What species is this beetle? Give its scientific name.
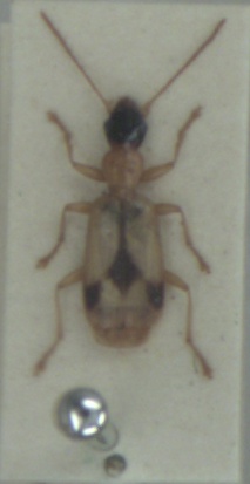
Demetrias imperialis
